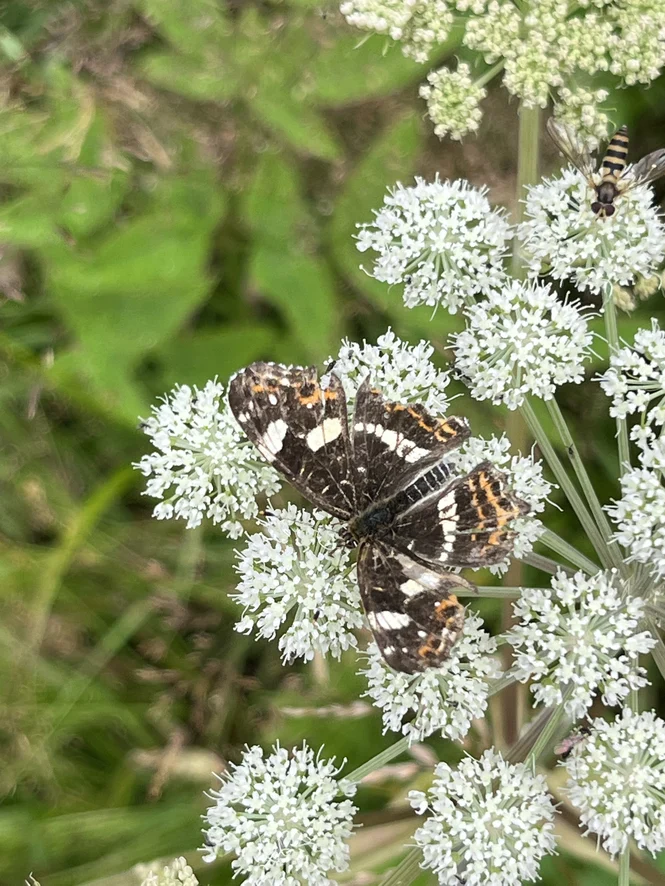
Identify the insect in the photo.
Araschnia levana
